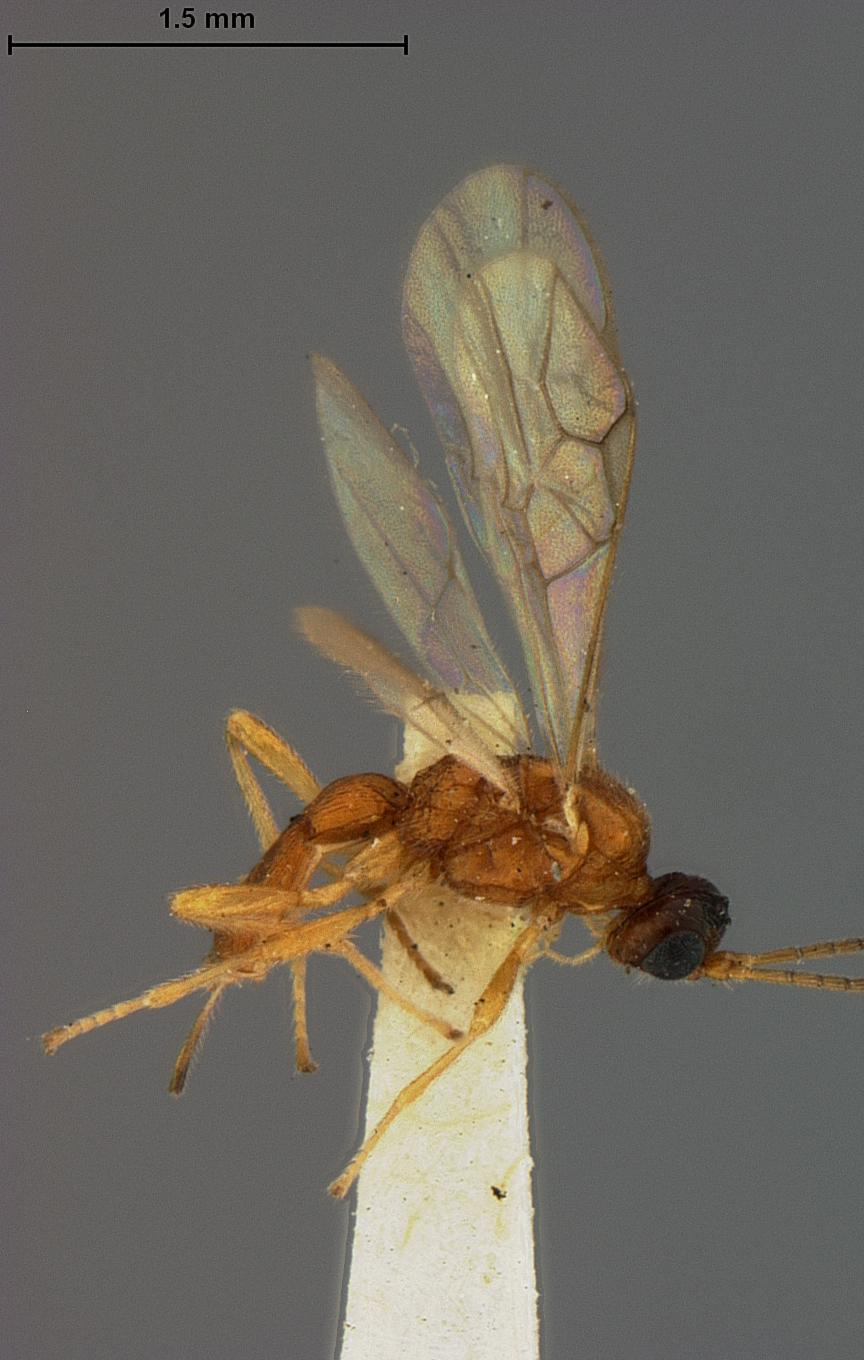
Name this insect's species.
Rhyssalus atriceps
